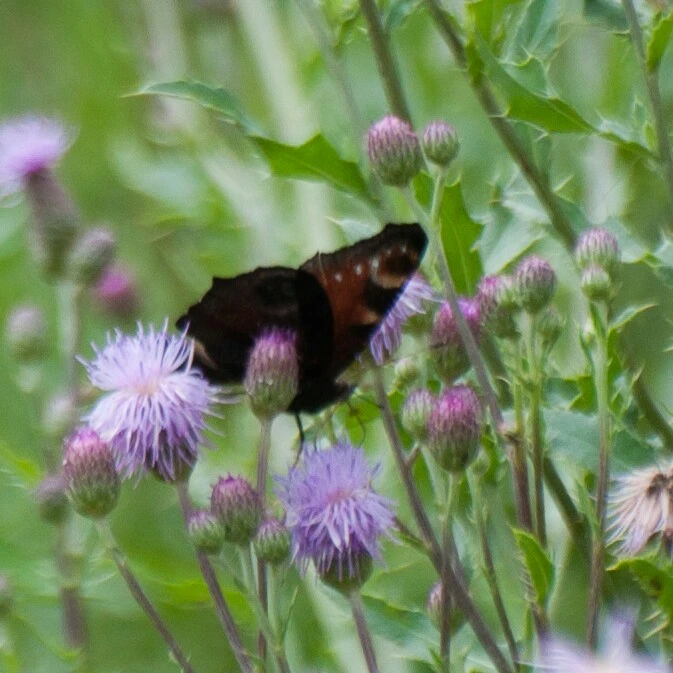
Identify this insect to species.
Aglais io
